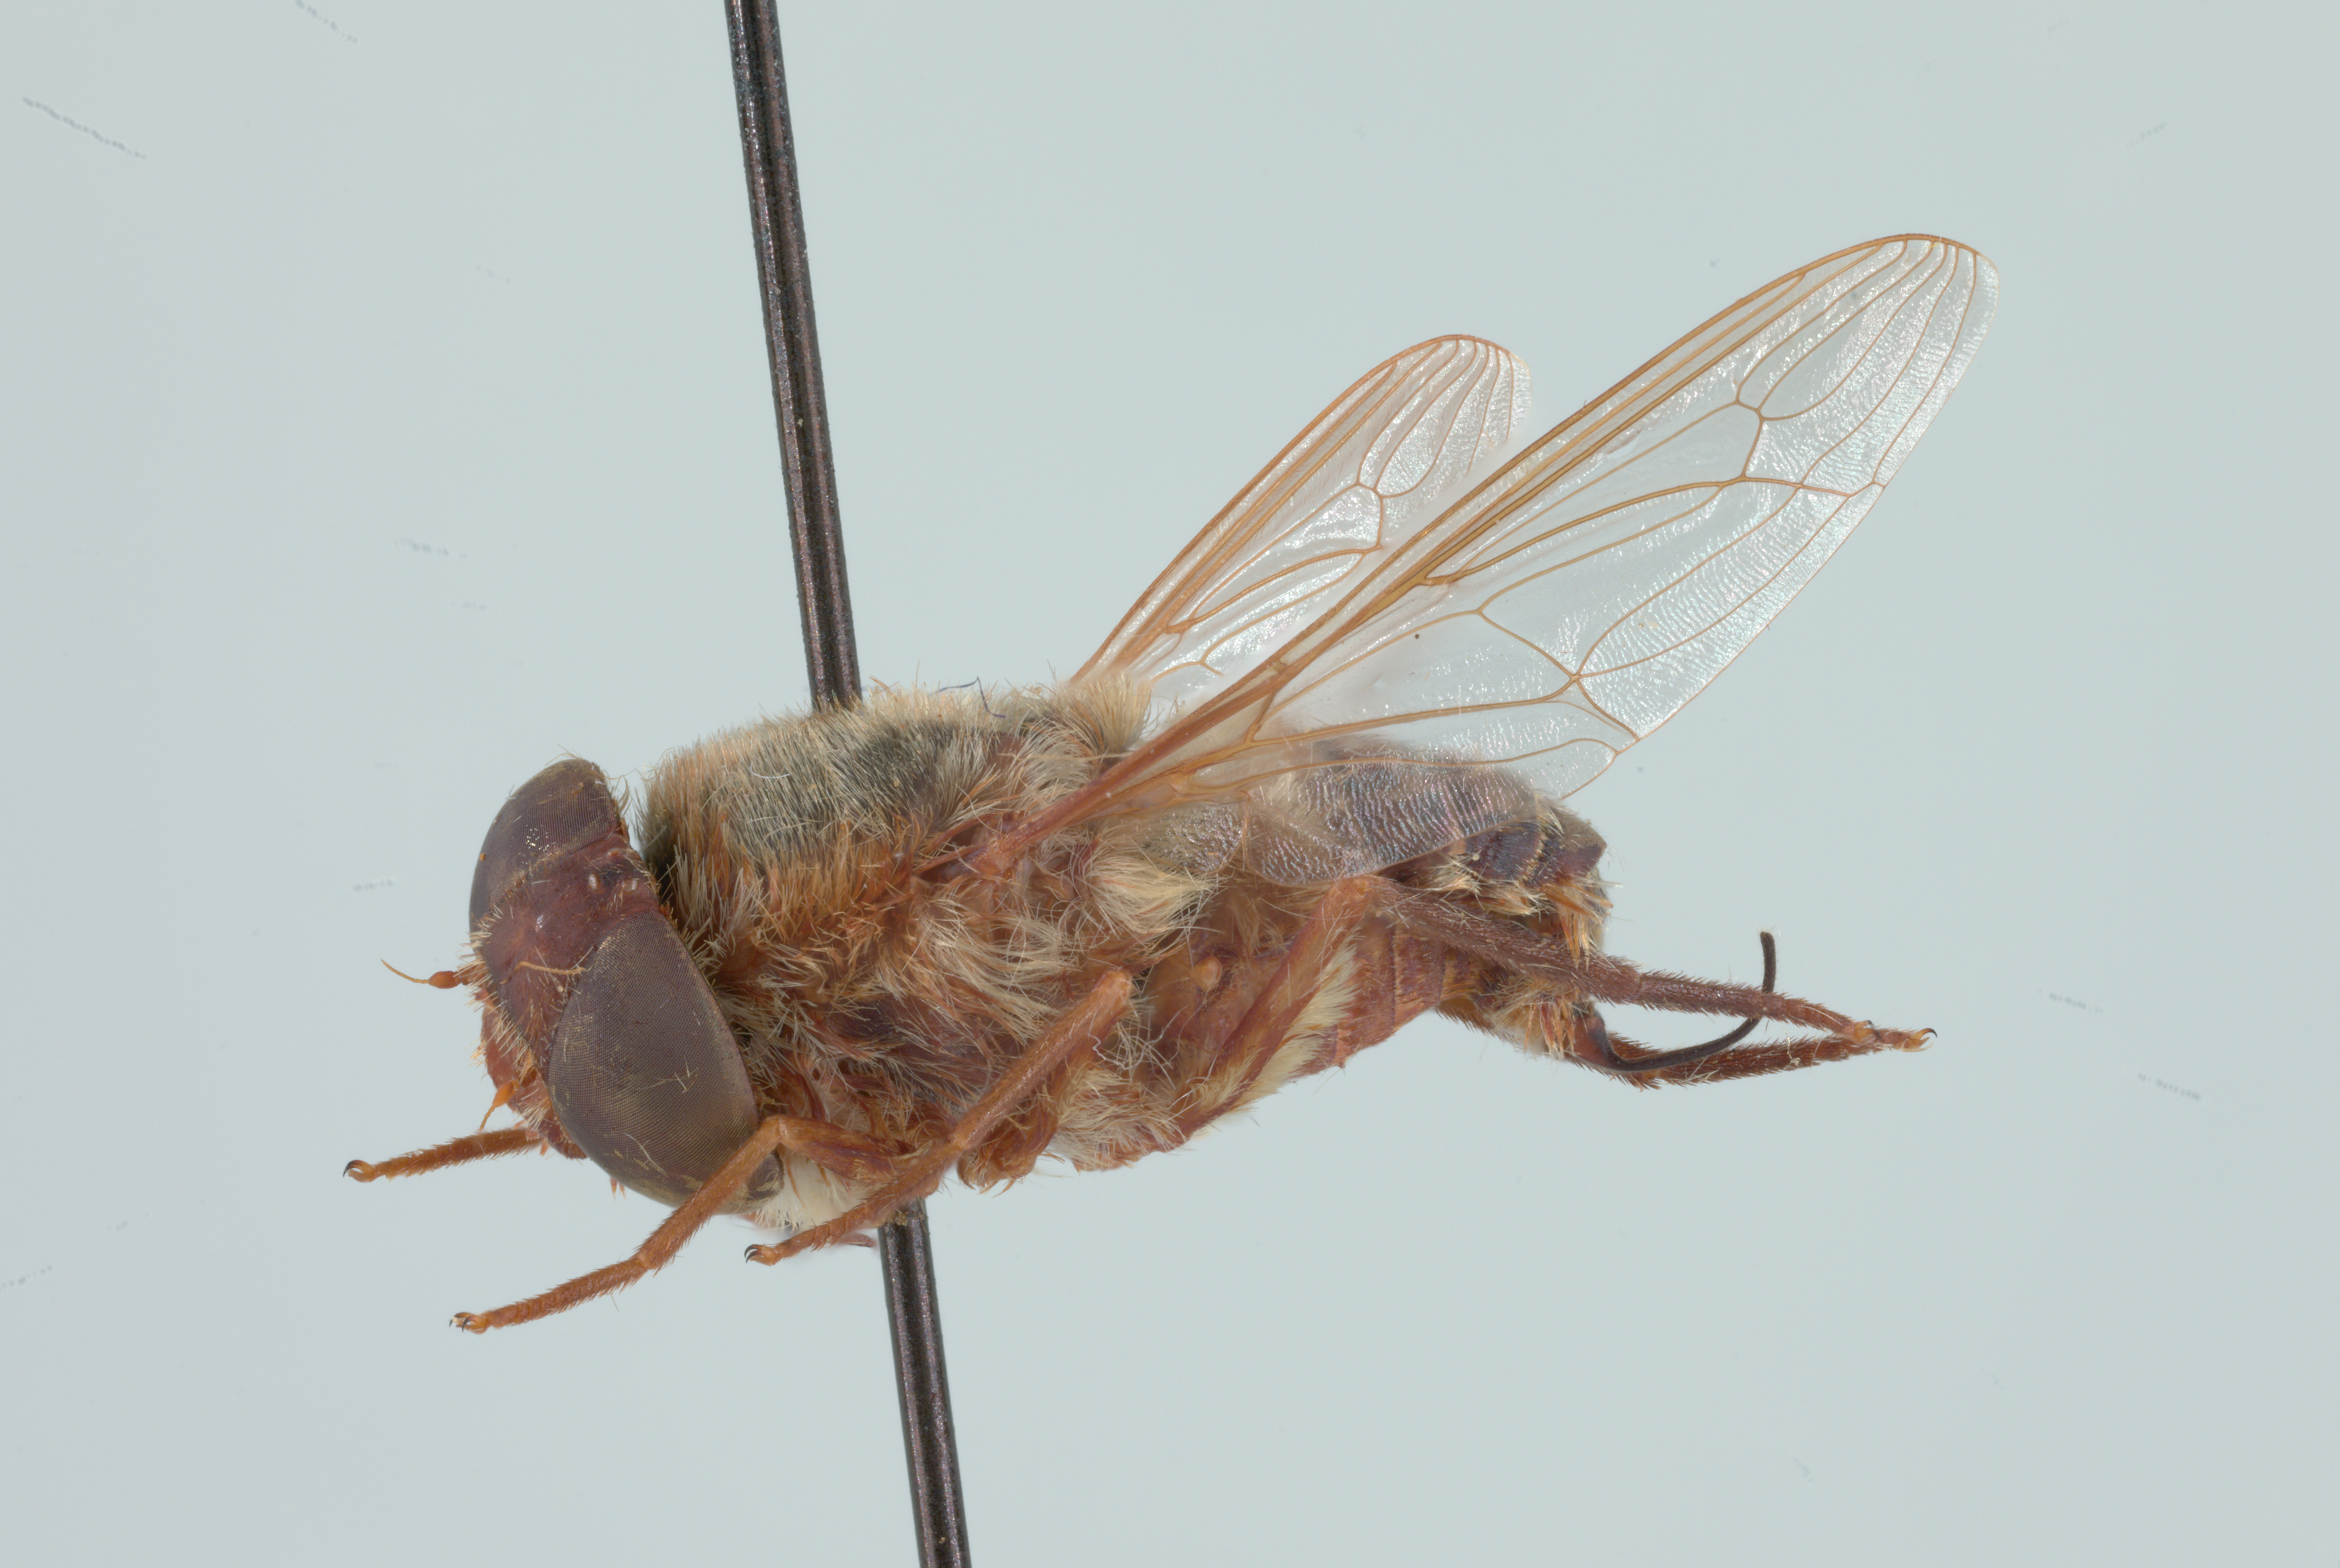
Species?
Neorhynchocephalus volaticus
